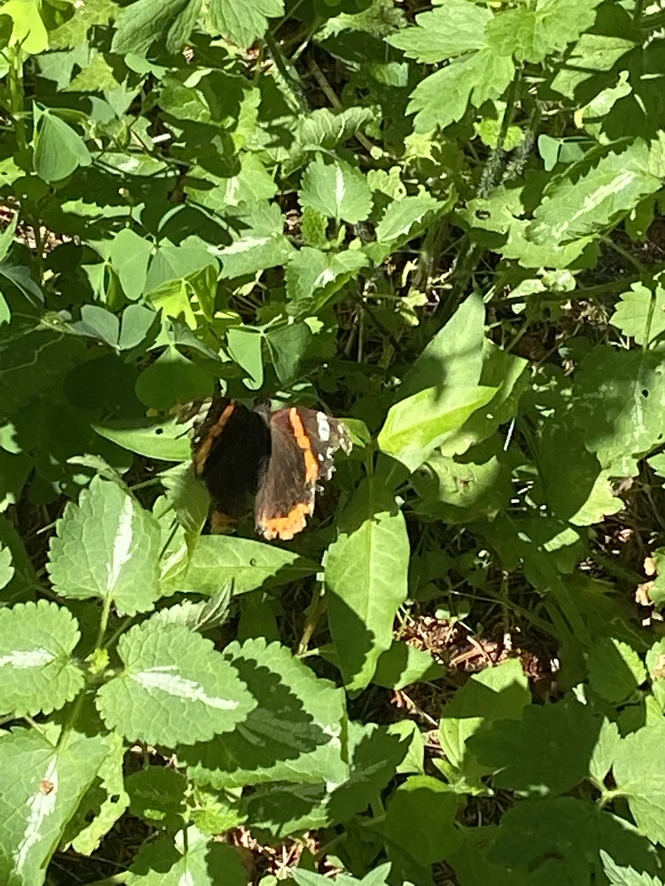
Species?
Vanessa atalanta
